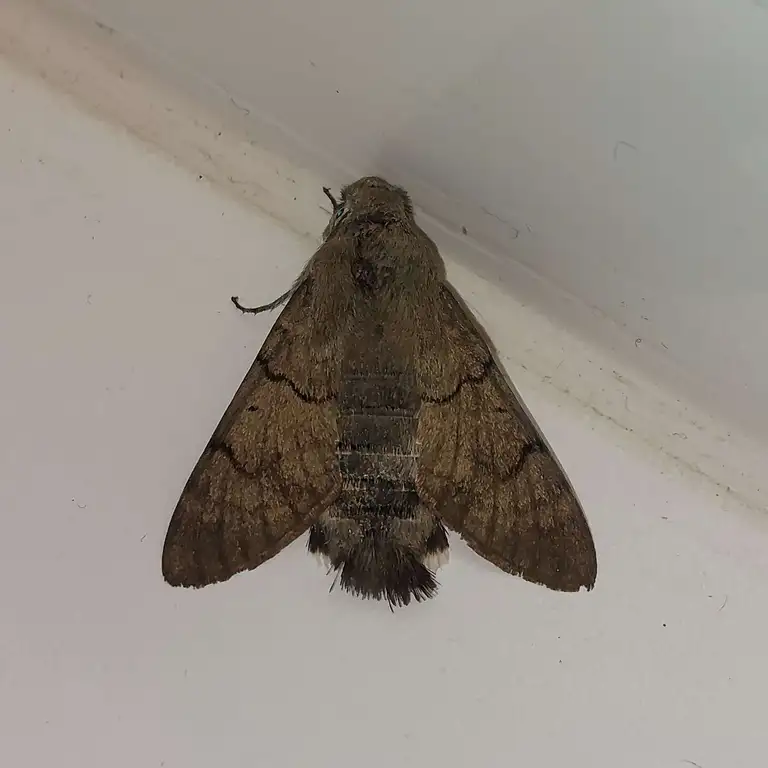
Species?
Macroglossum stellatarum
